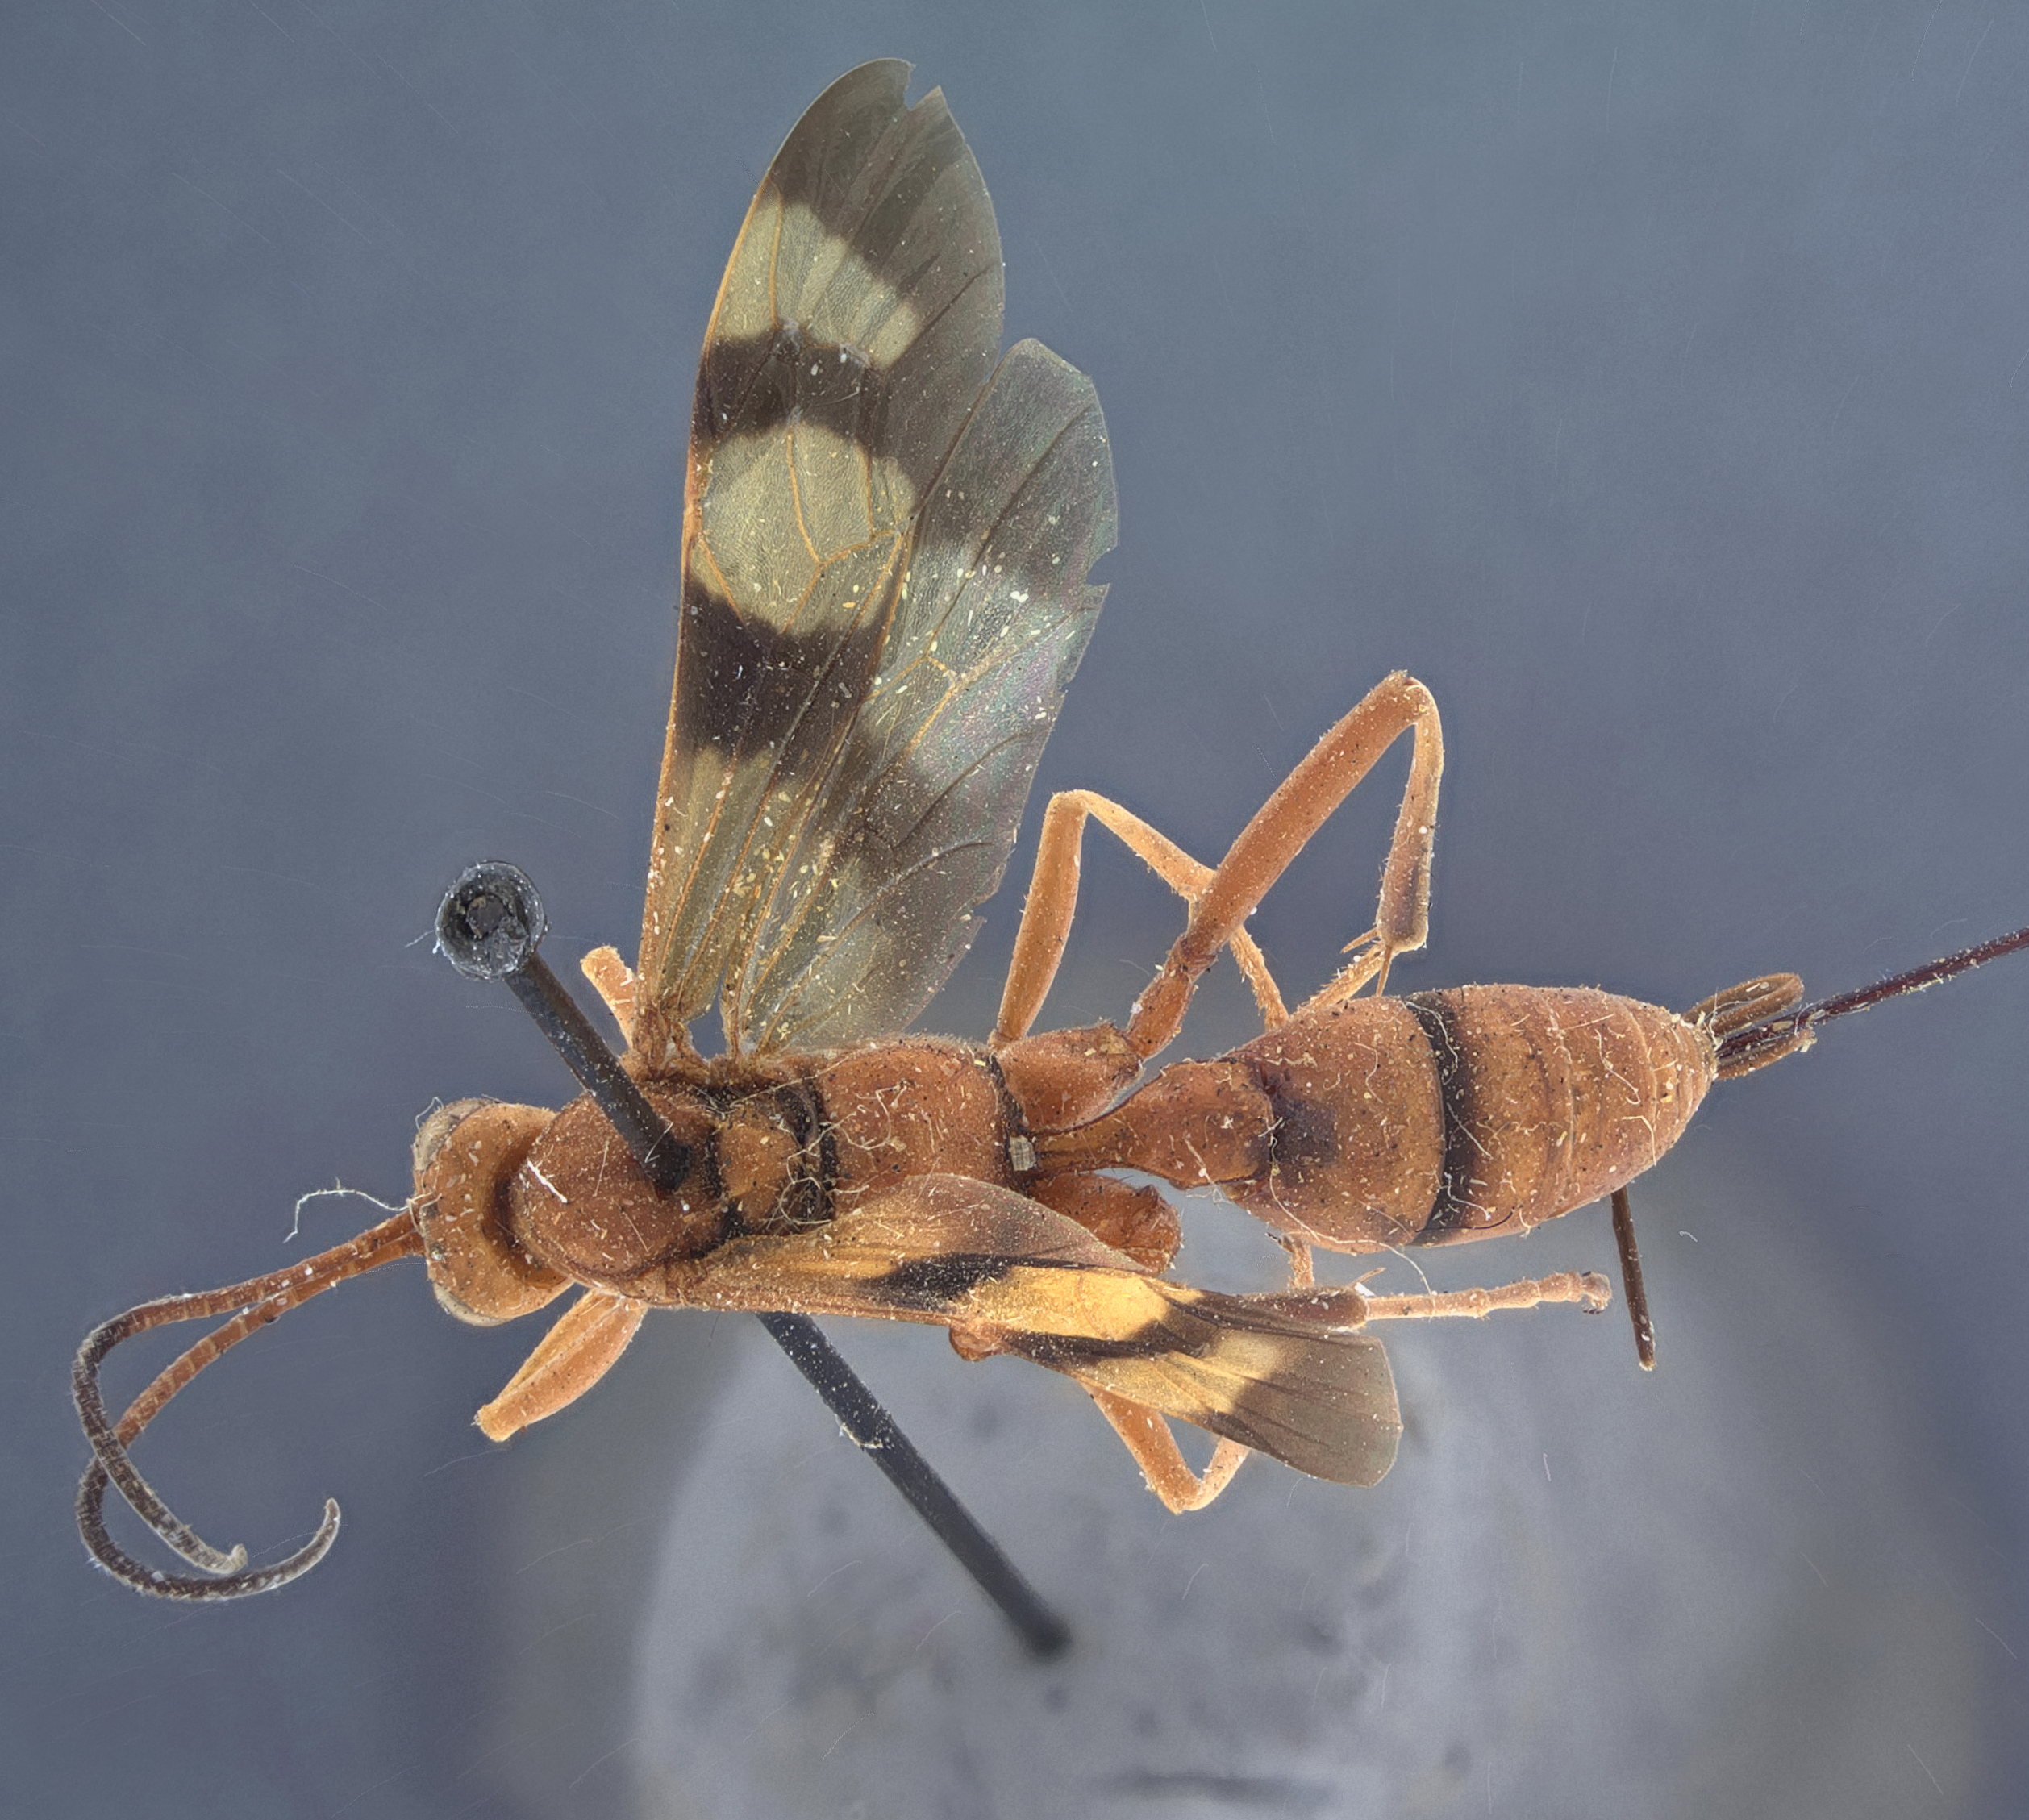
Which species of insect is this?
Compsocryptus texensis
